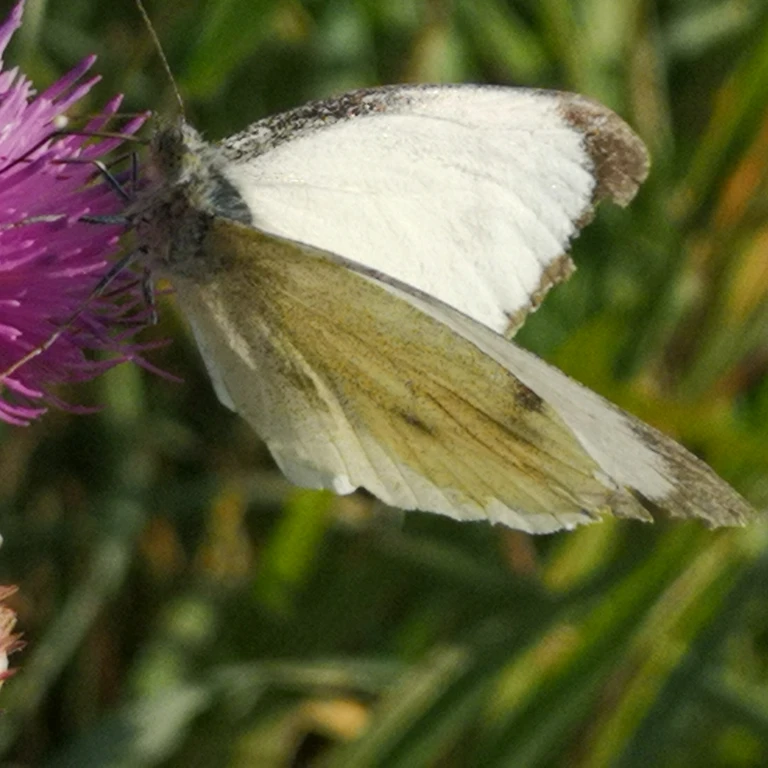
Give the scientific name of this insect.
Pieris brassicae
